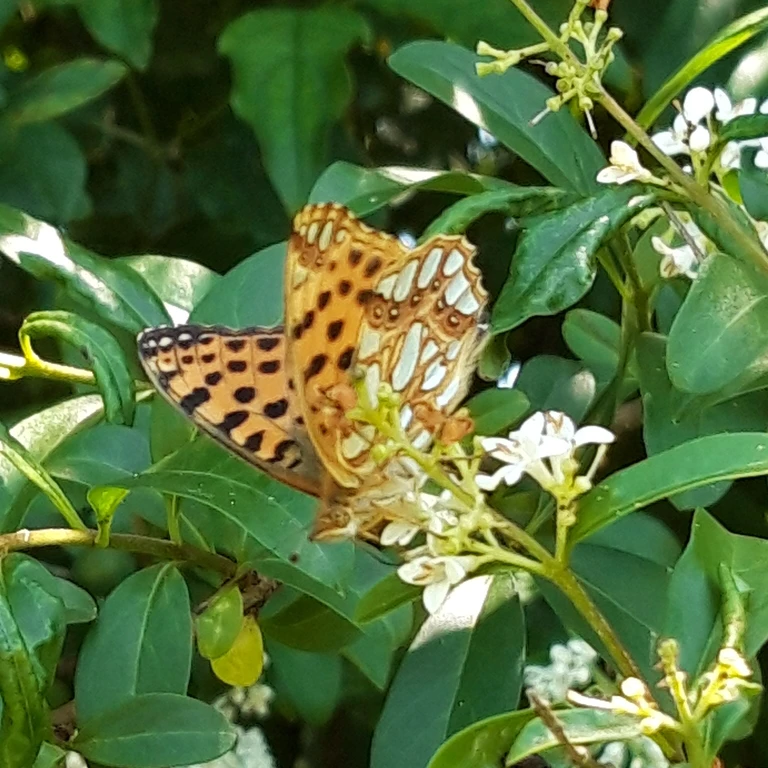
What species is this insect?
Issoria lathonia
